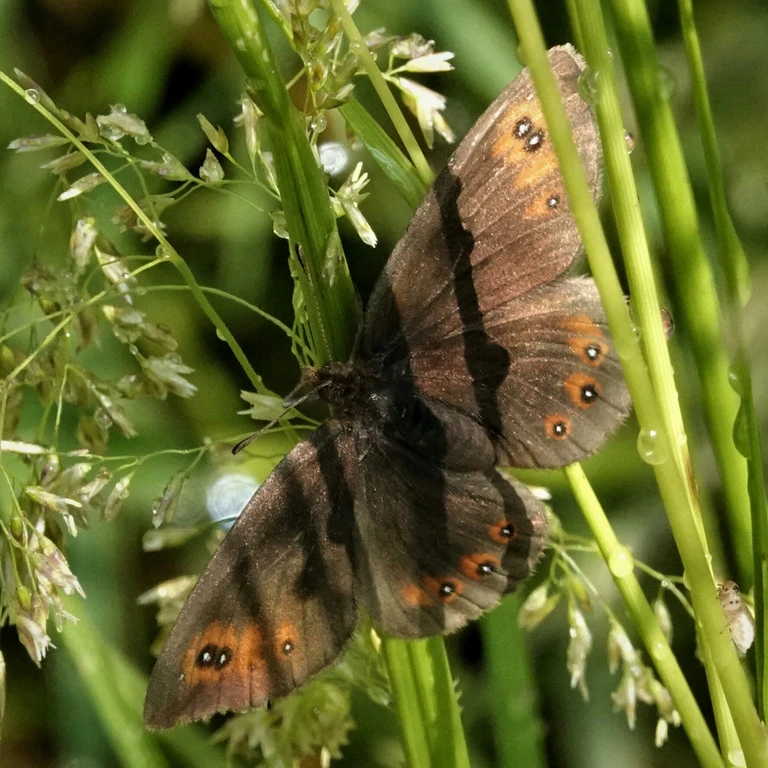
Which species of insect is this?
Erebia oeme
